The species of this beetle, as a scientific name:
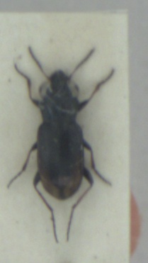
Notiophilus biguttatus
